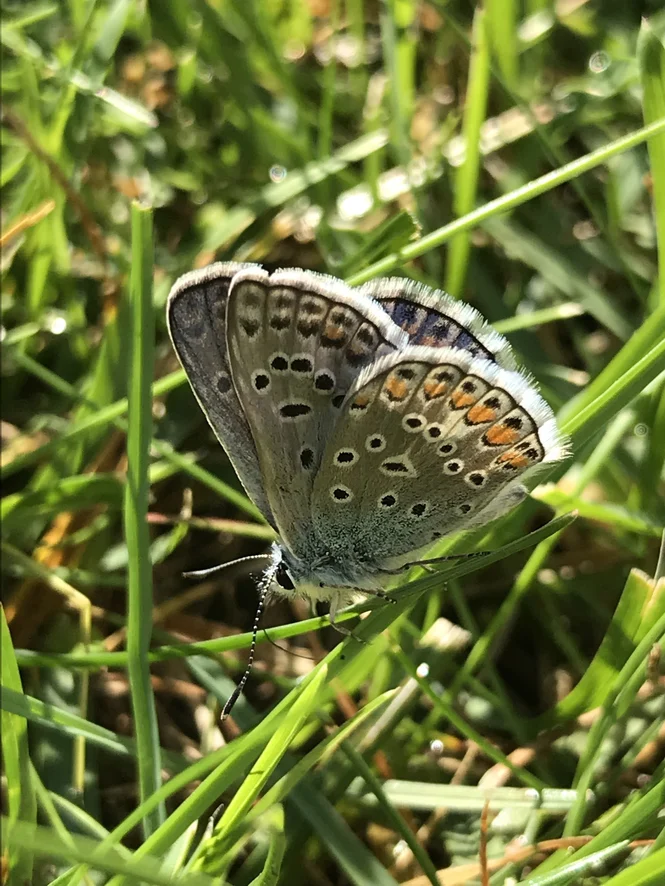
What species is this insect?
Polyommatus icarus
